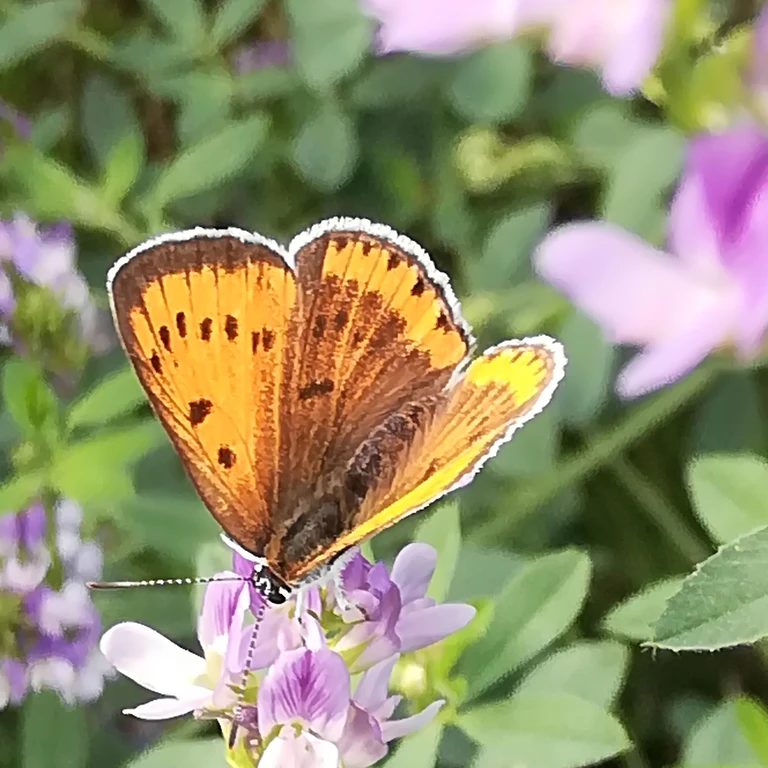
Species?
Lycaena dispar
